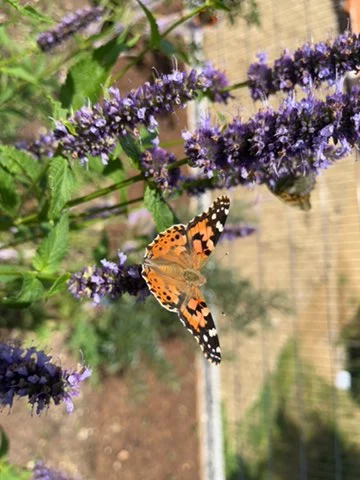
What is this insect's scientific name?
Vanessa cardui
